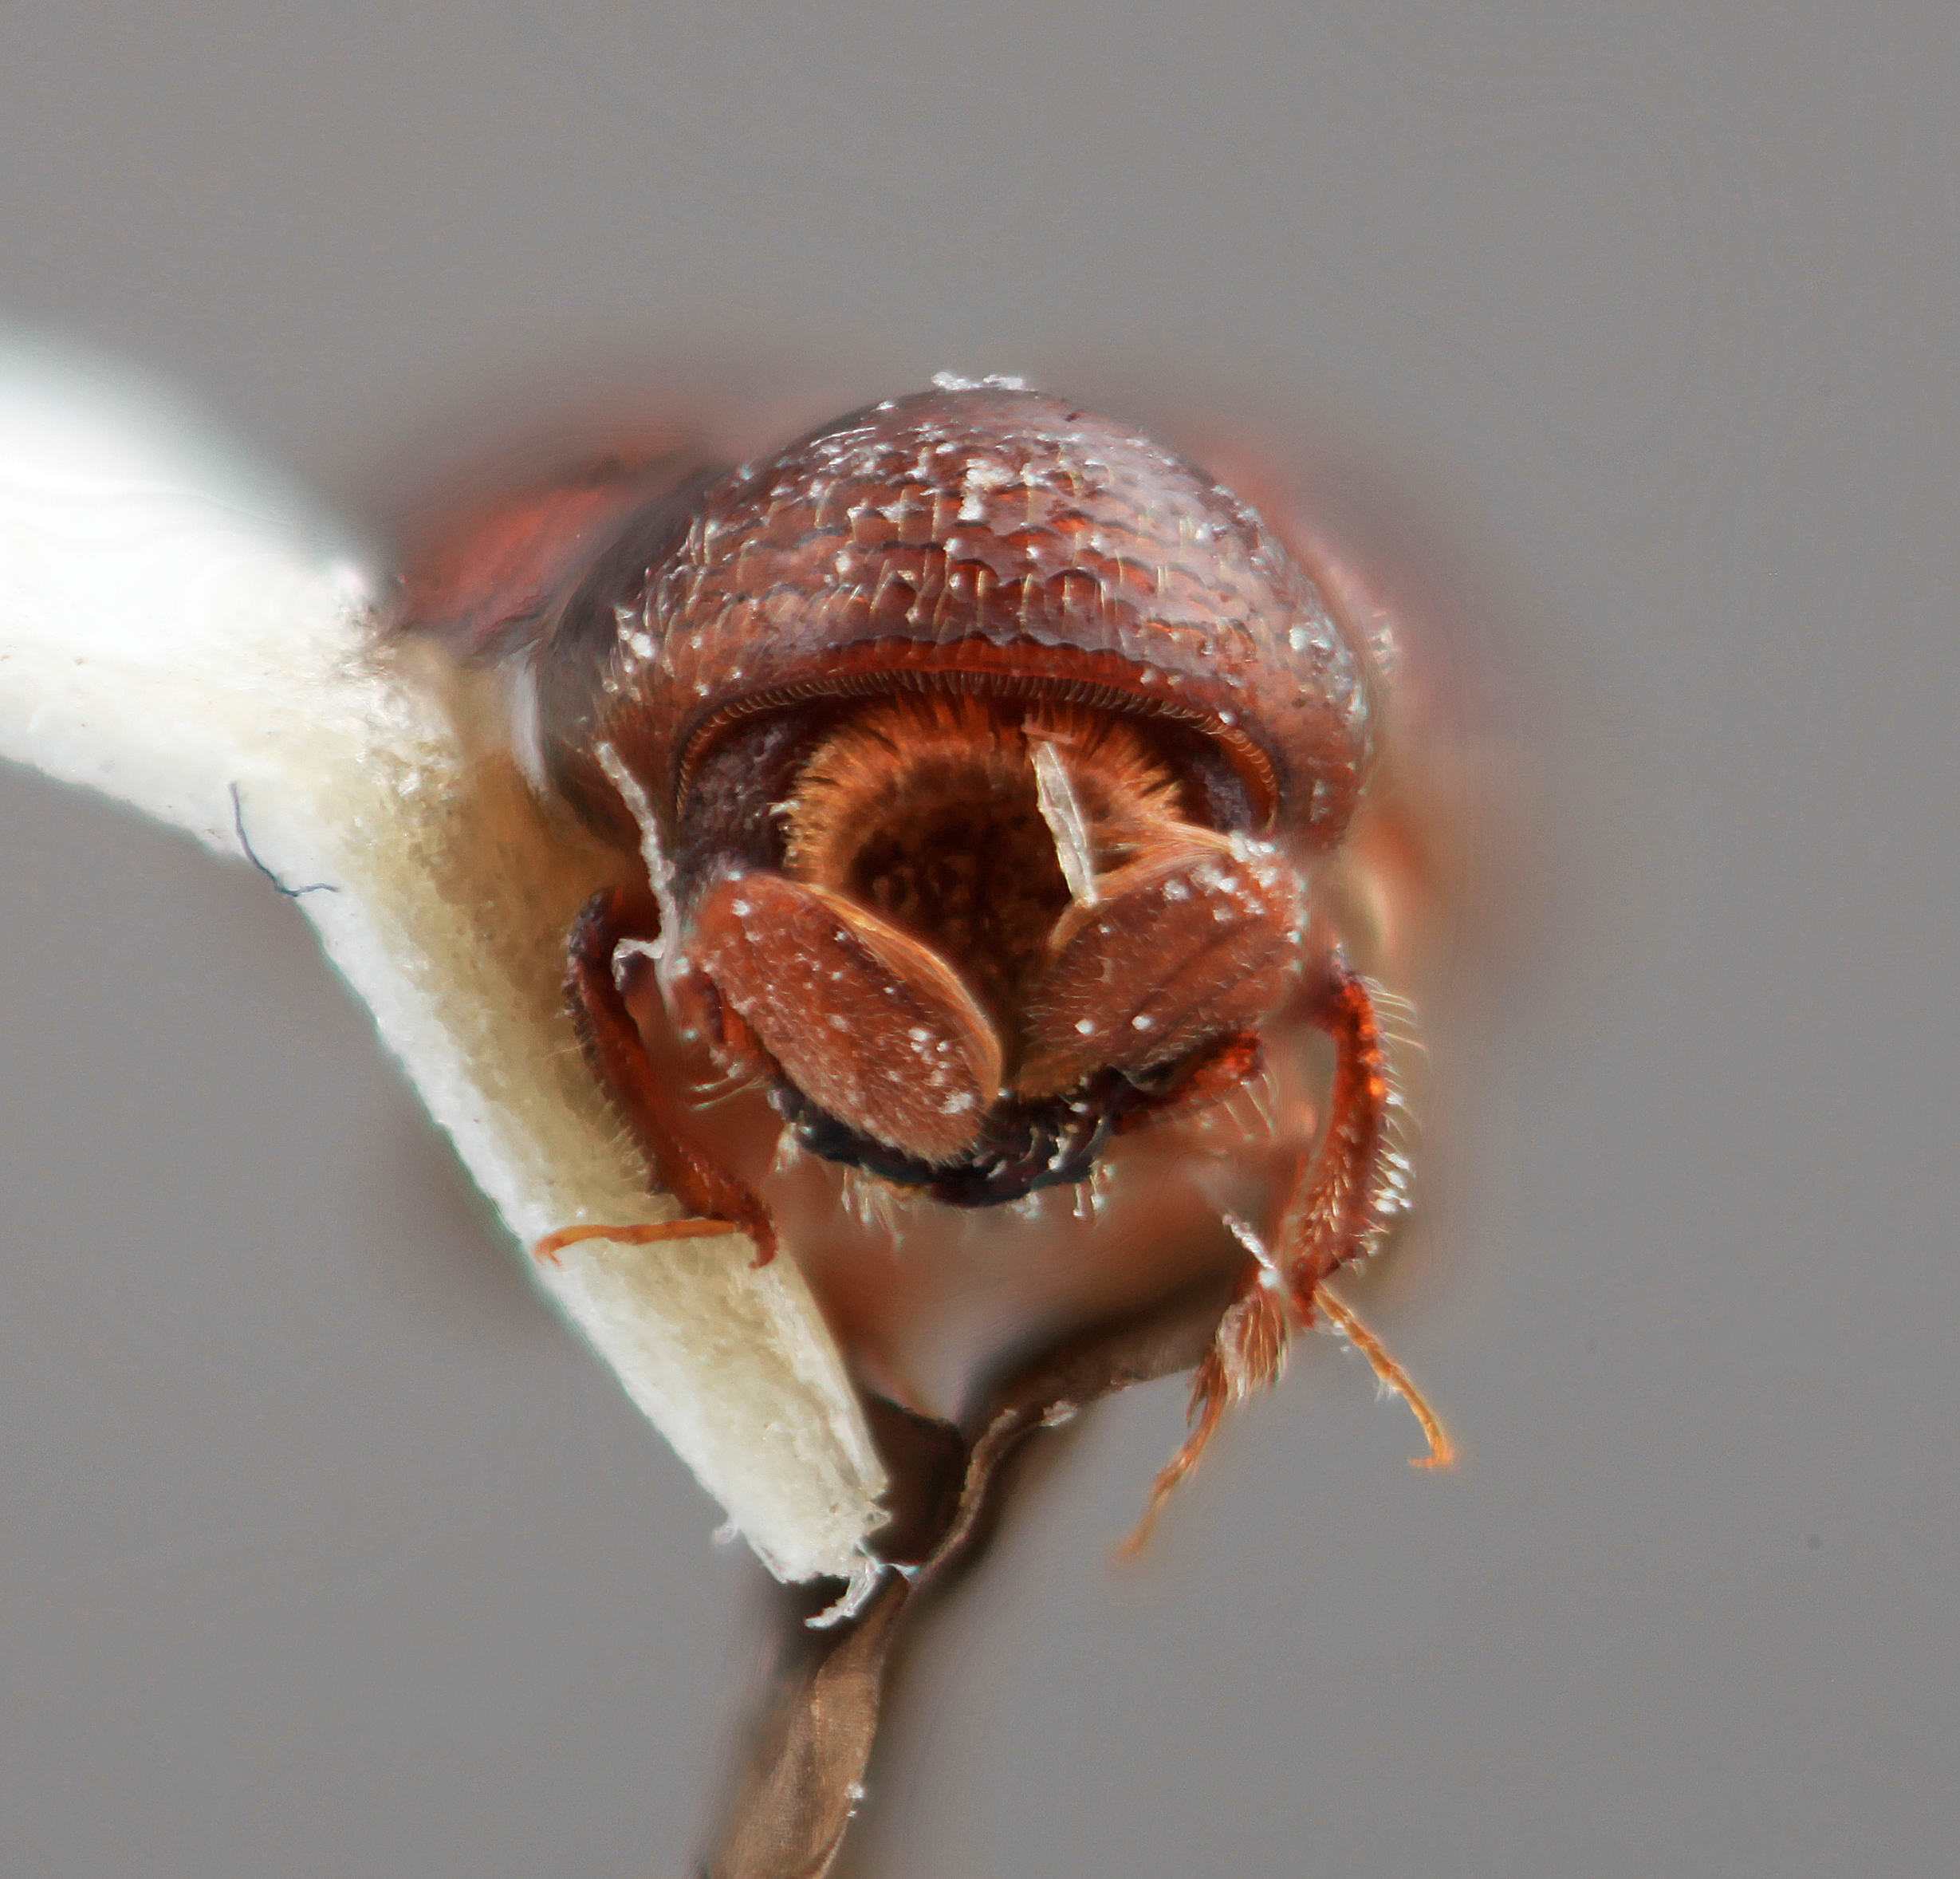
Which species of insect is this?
Corthylus confertus
